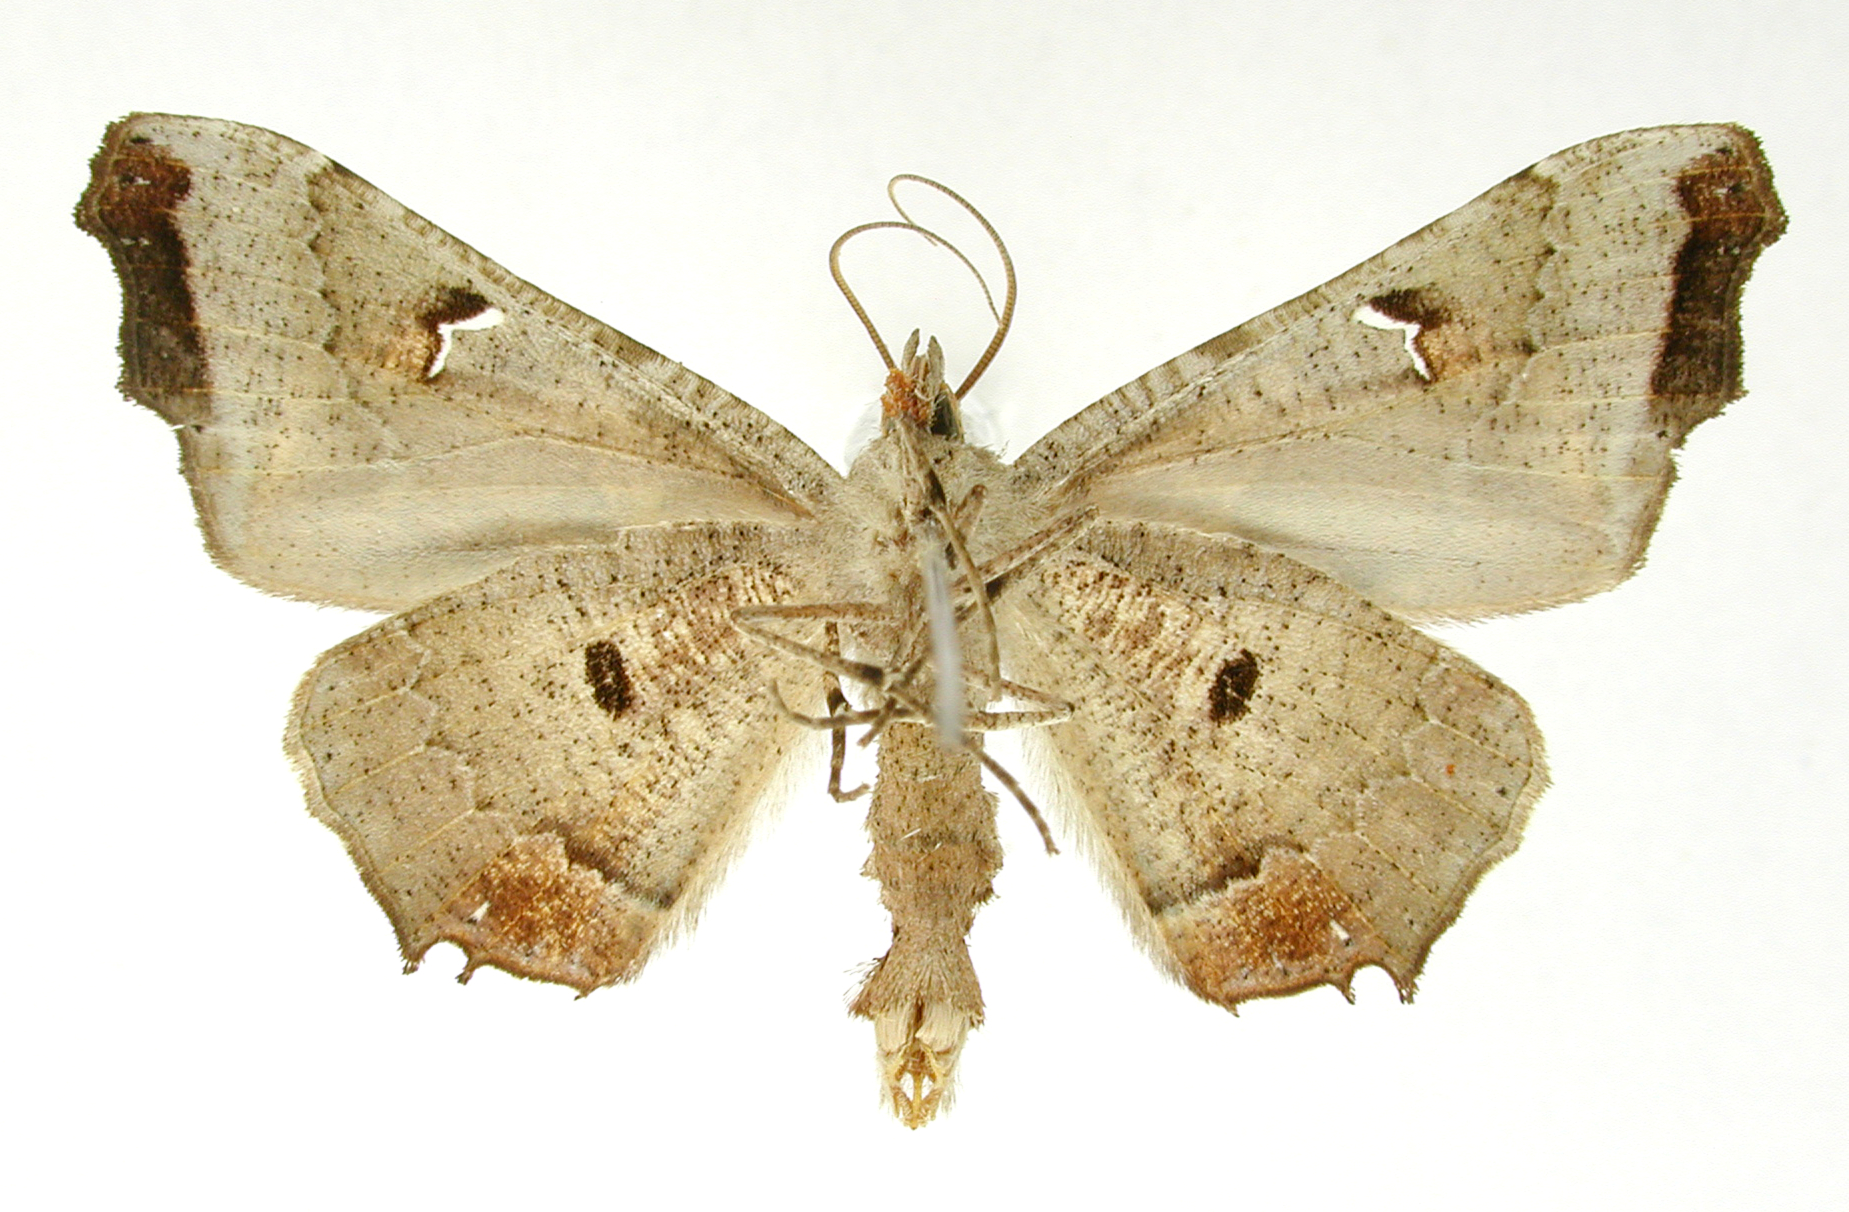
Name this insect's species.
Pero fragila
